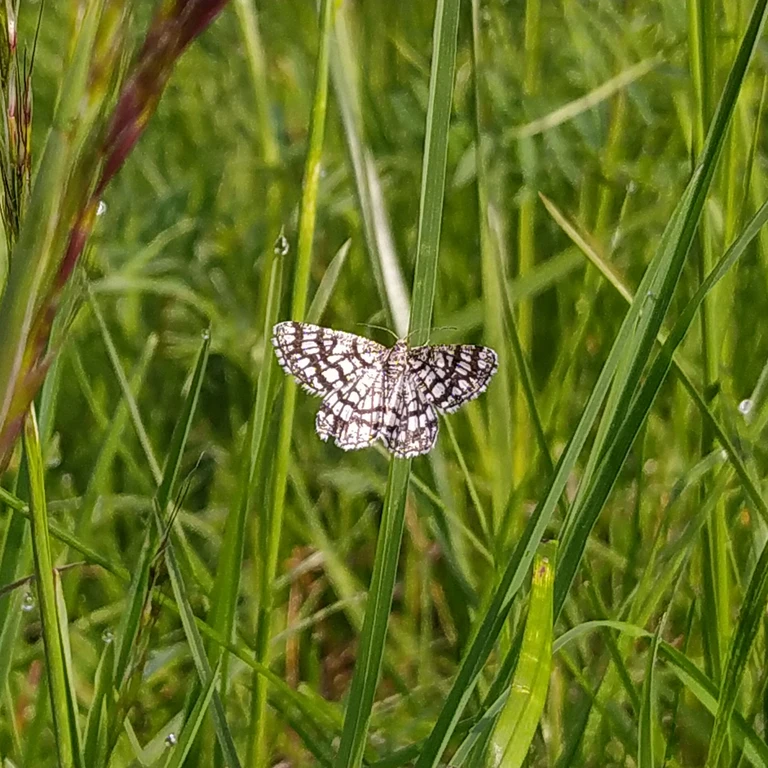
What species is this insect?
Chiasmia clathrata
